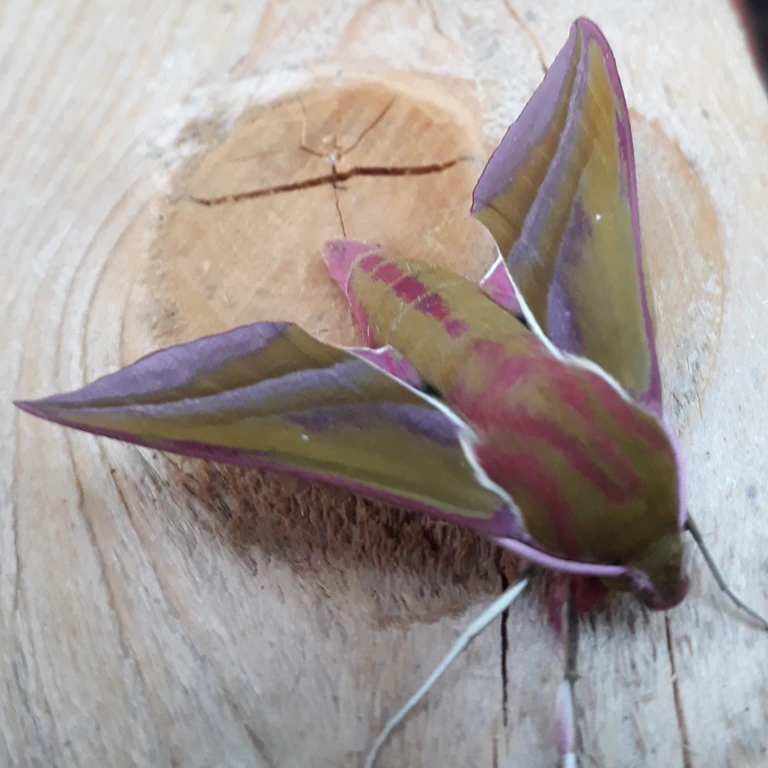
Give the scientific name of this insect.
Deilephila elpenor
